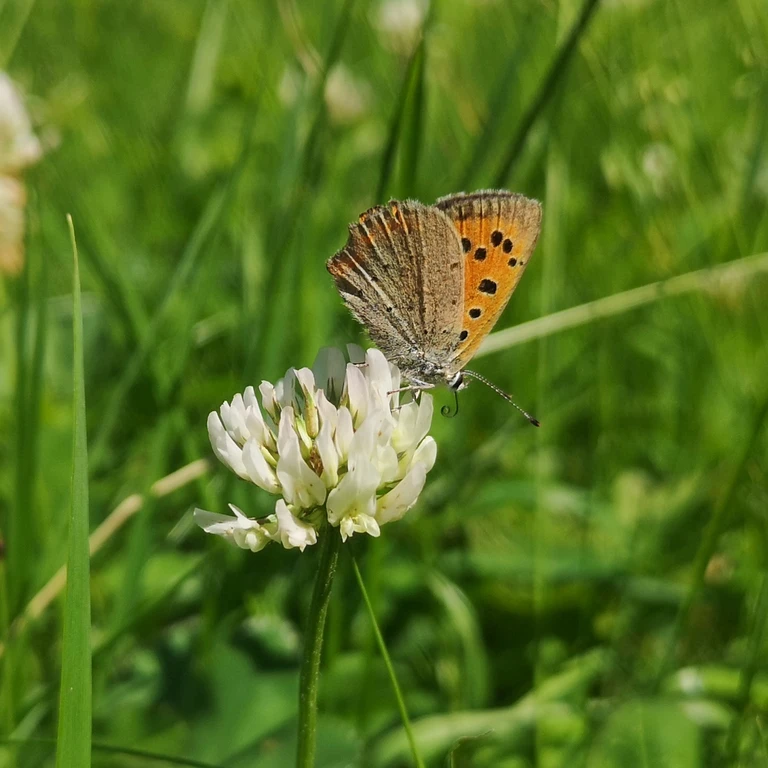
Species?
Lycaena phlaeas
